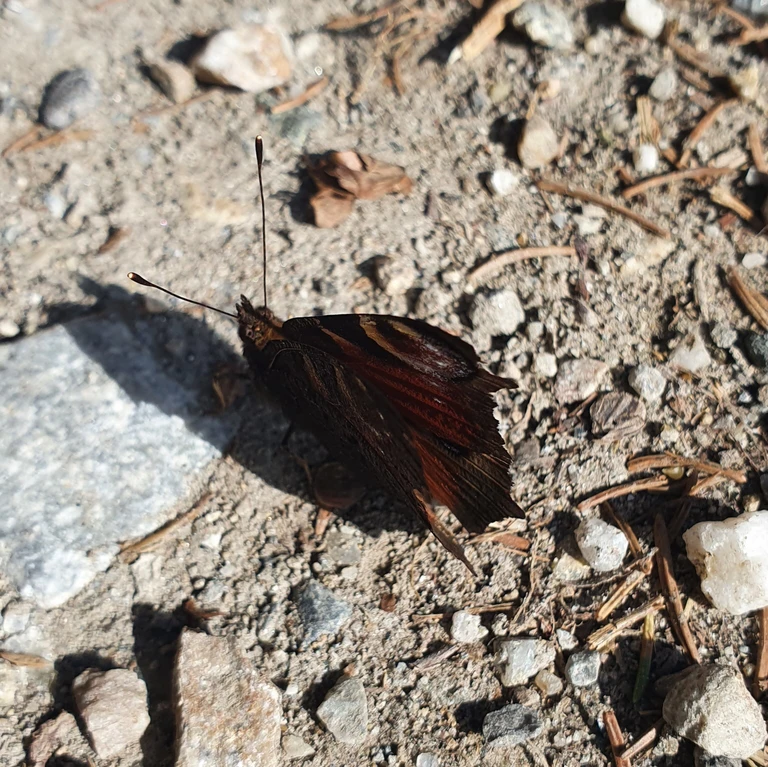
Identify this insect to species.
Aglais io
